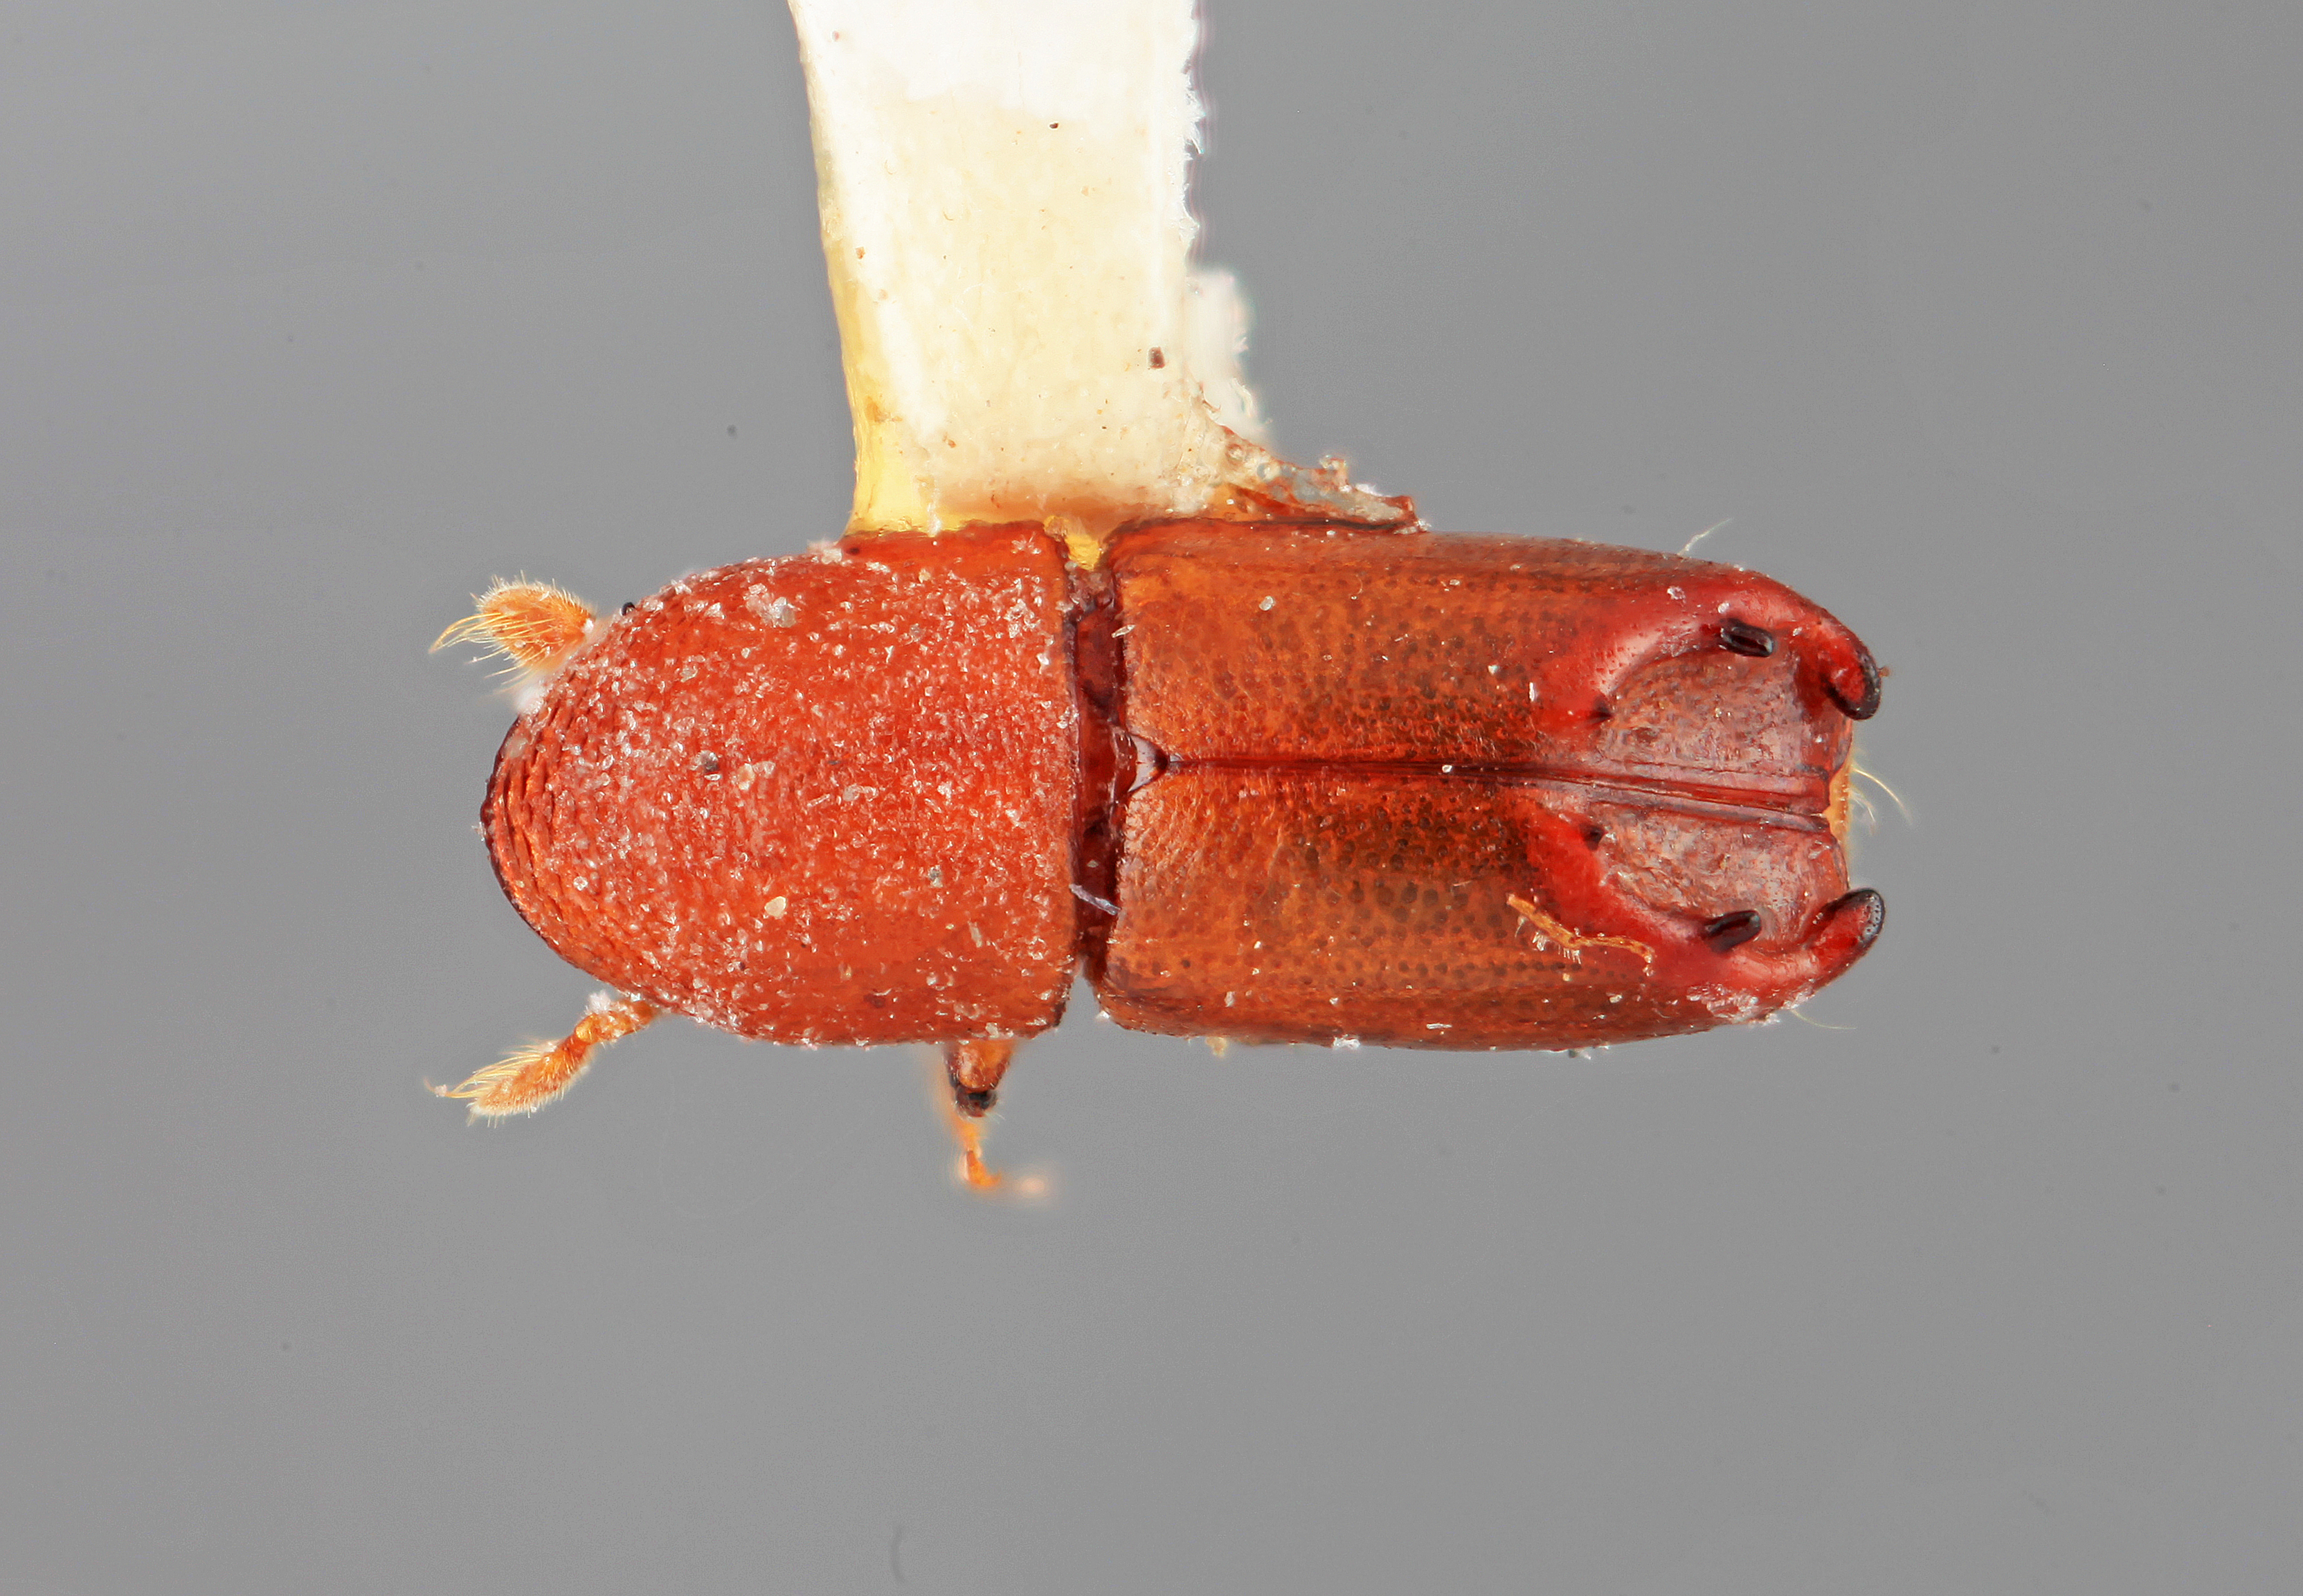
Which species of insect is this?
Tricolus badius
